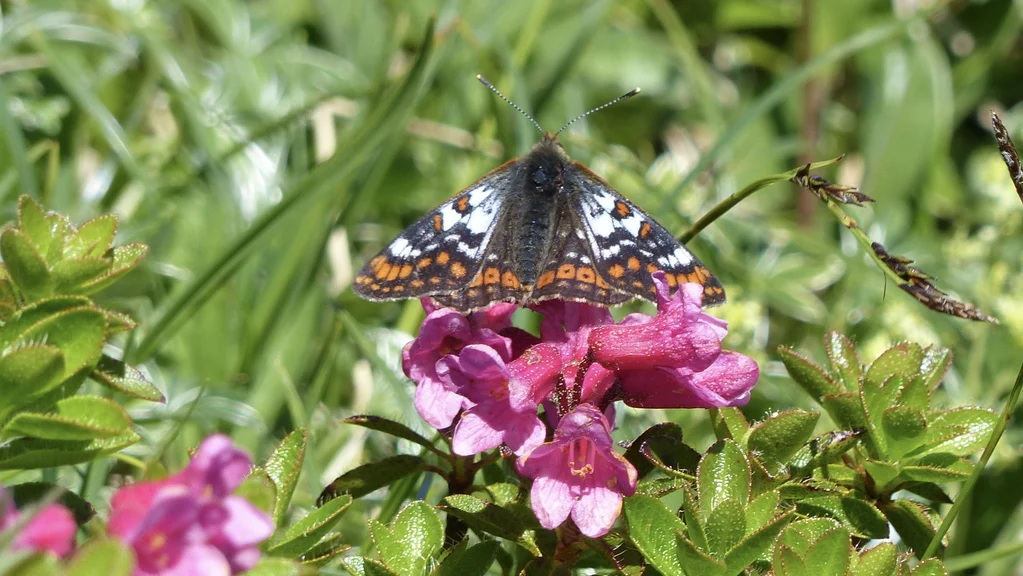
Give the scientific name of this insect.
Euphydryas cynthia (also Hypodryas cynthia)
